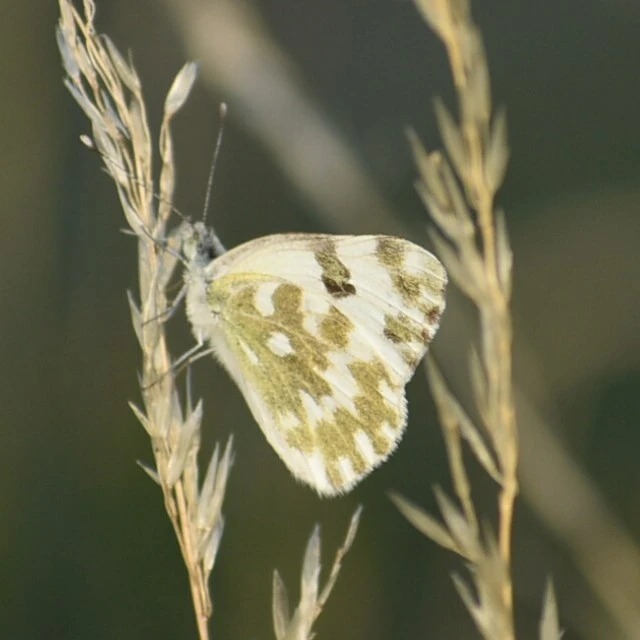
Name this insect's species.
Pontia edusa
